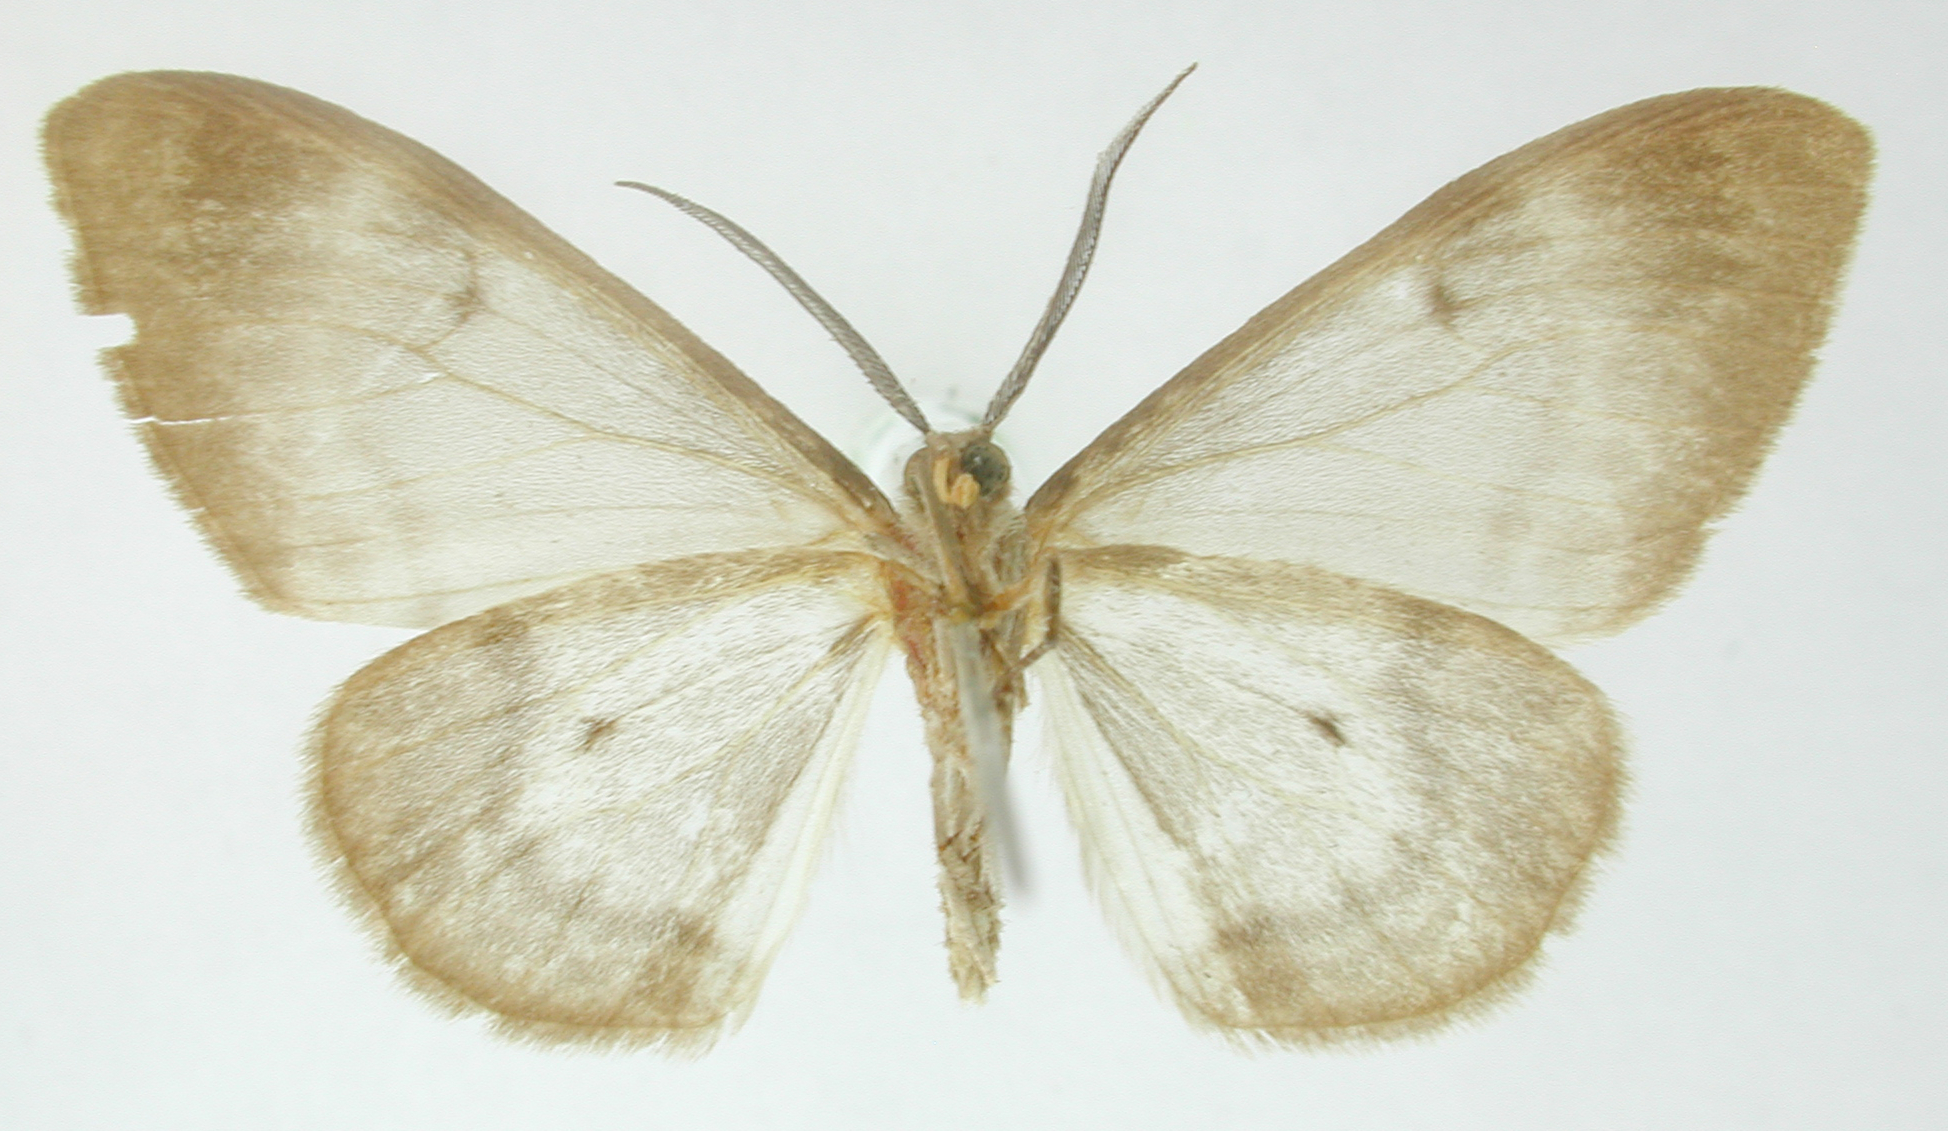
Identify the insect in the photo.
Nipteria approximata
